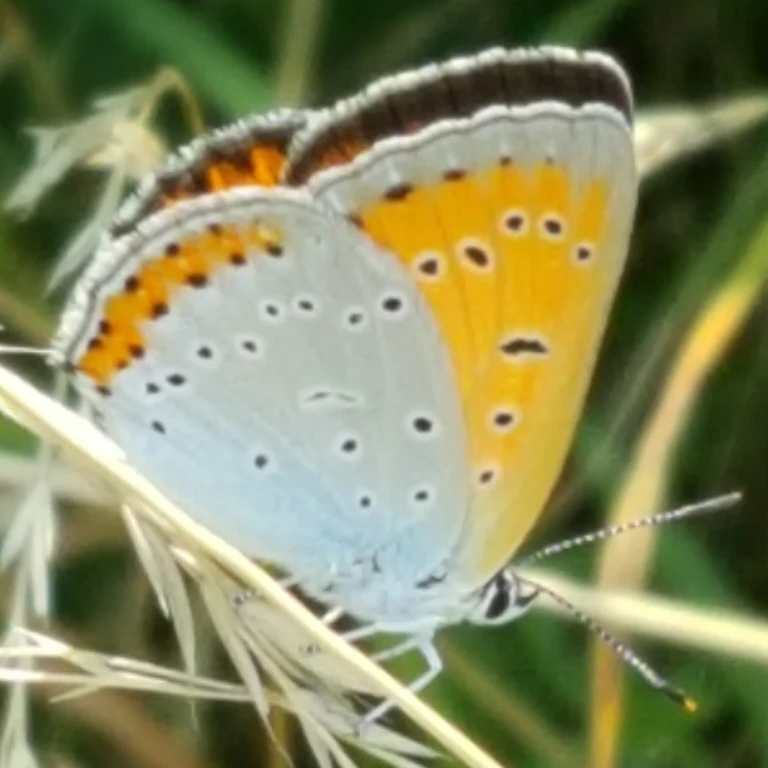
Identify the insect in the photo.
Lycaena dispar
